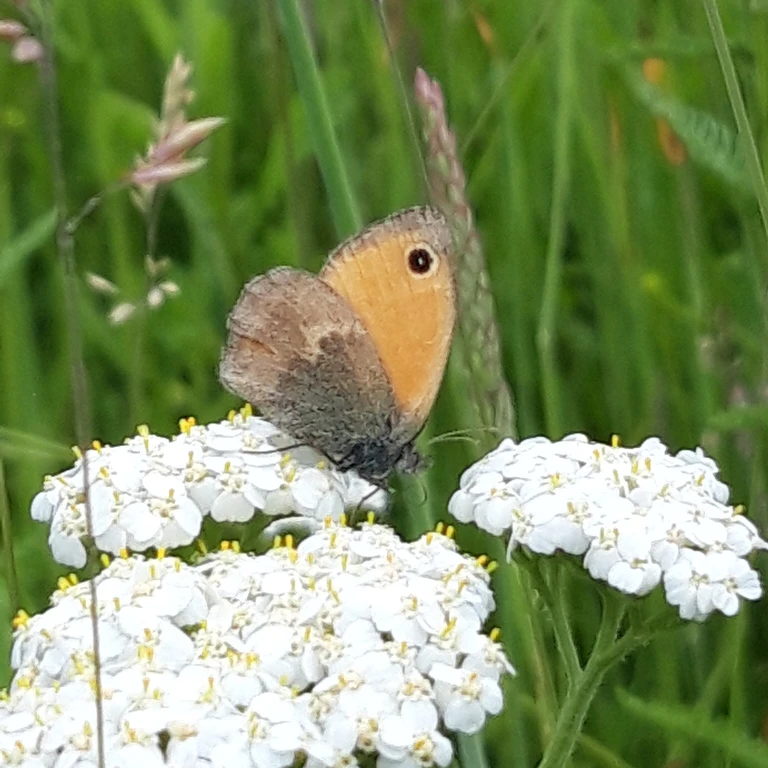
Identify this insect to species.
Coenonympha pamphilus
